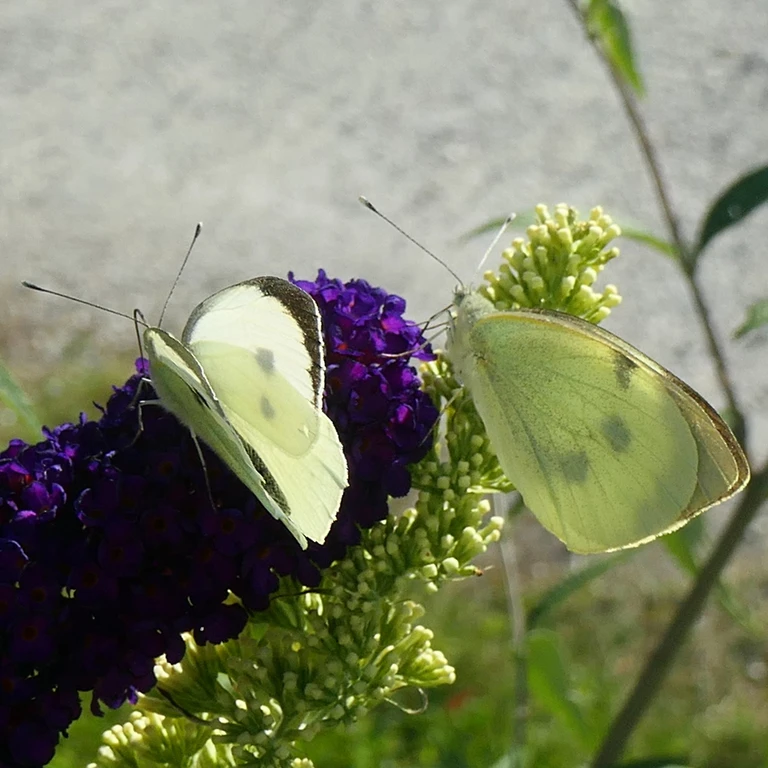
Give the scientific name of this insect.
Pieris brassicae
